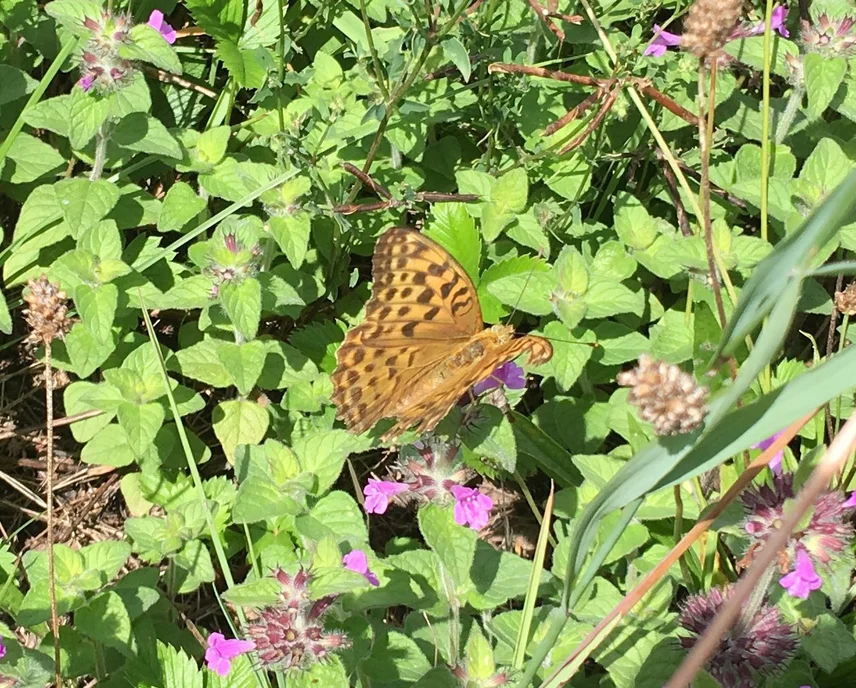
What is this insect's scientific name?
Argynnis paphia
